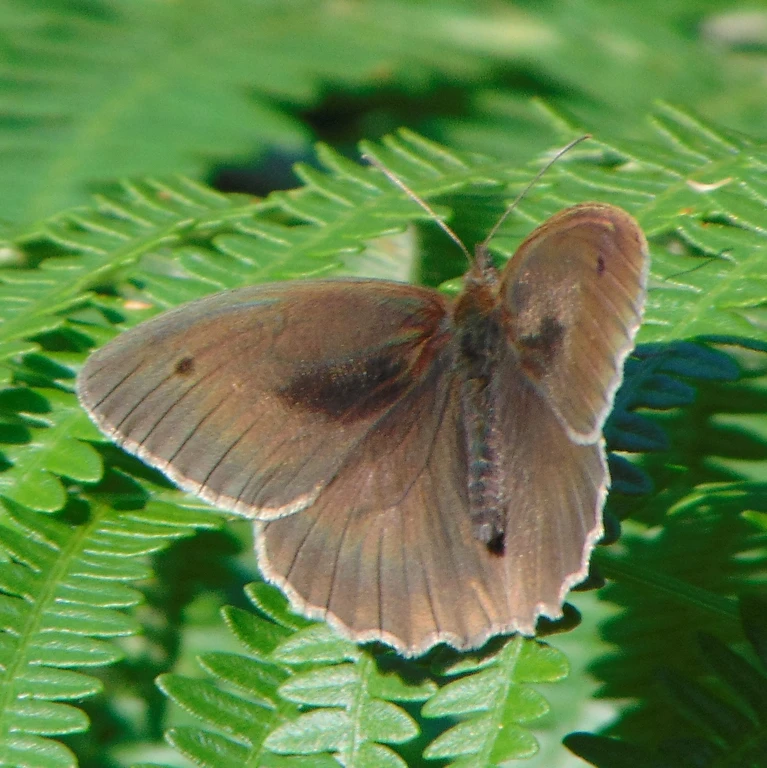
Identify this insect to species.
Maniola jurtina
